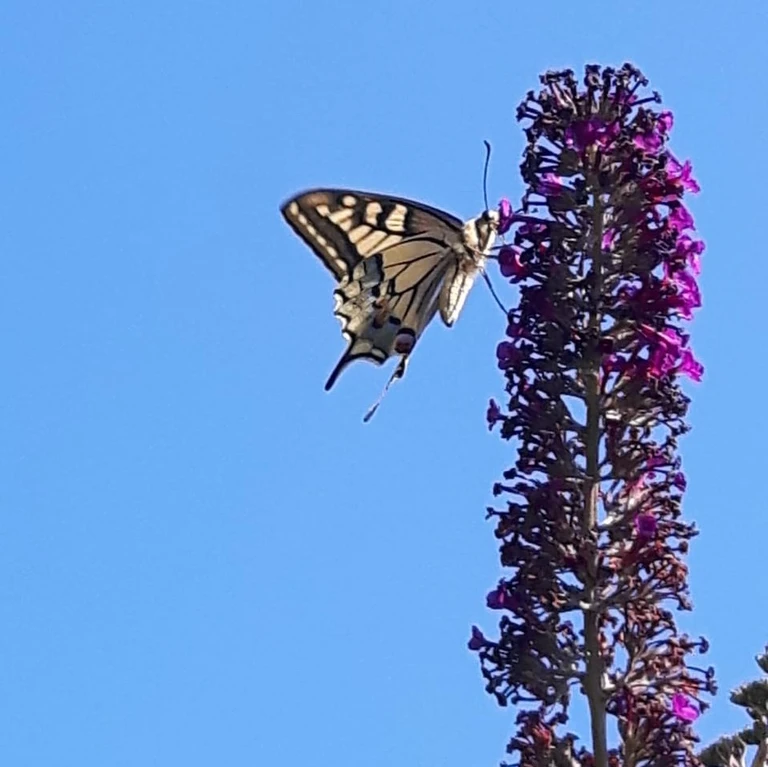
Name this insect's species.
Papilio machaon
